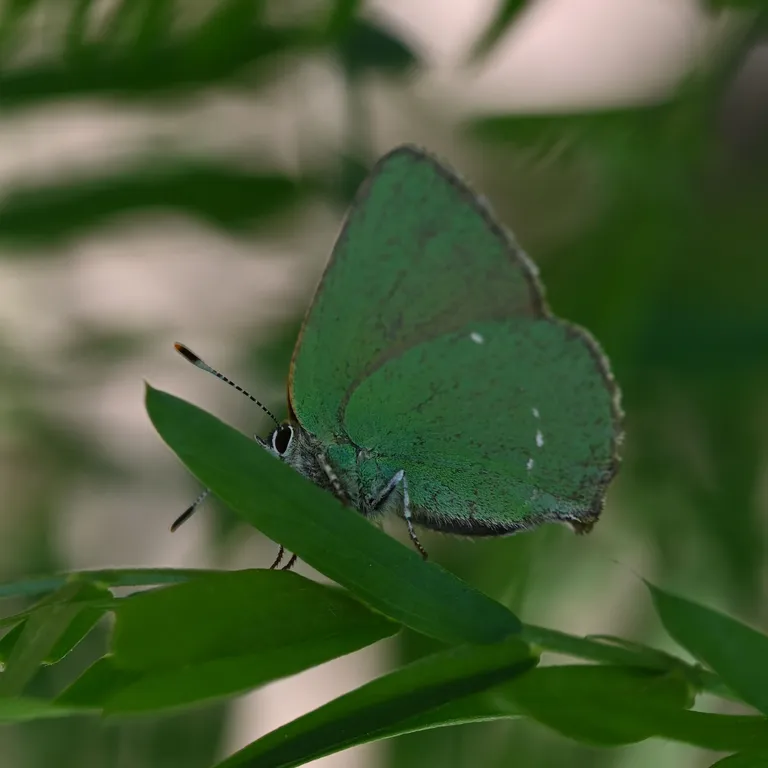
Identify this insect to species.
Callophrys rubi
